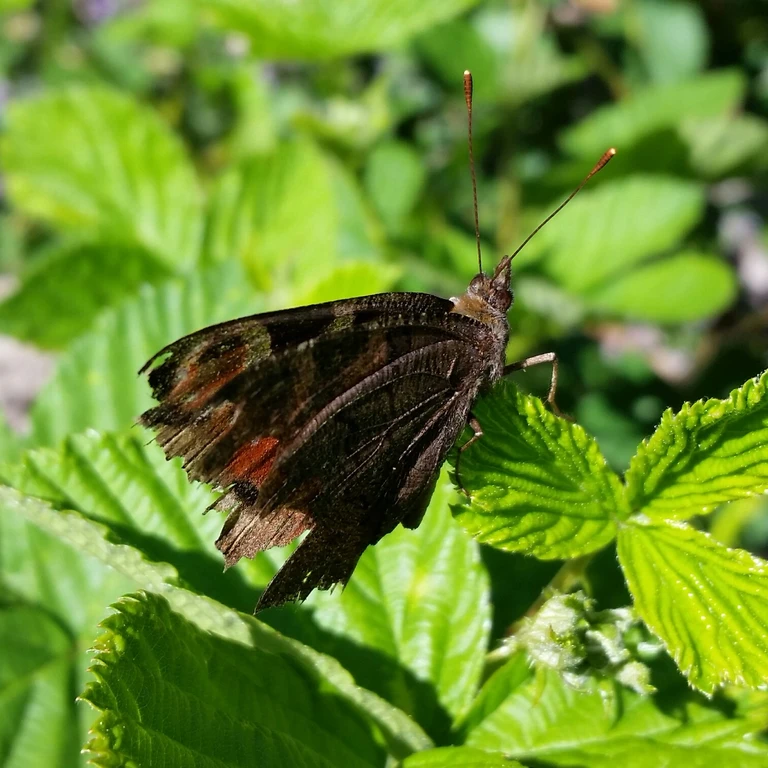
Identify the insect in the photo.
Aglais io
